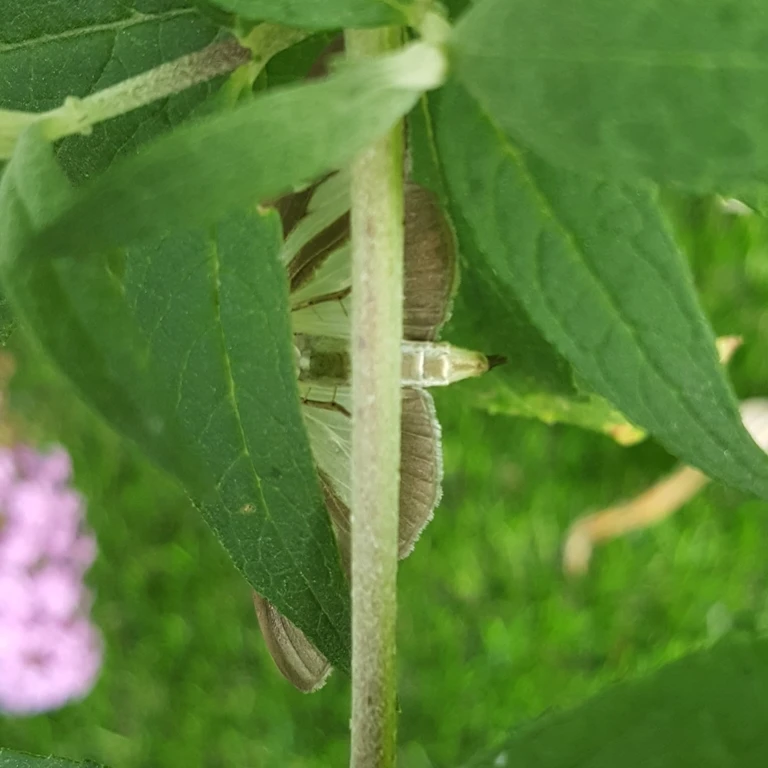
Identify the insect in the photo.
Cydalima perspectalis
